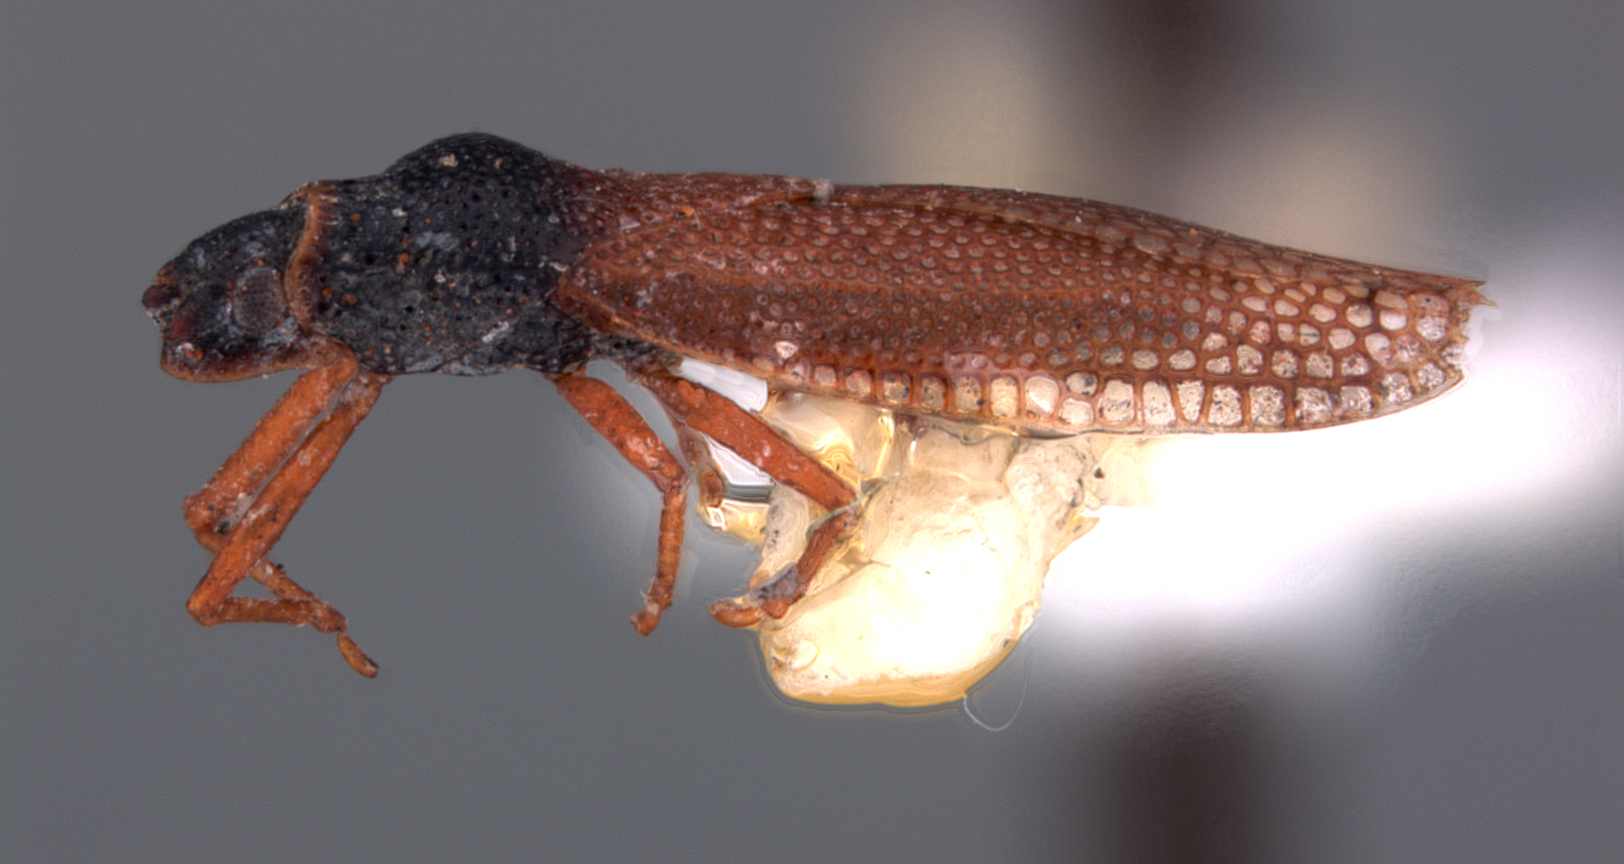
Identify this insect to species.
Lullius insolens
